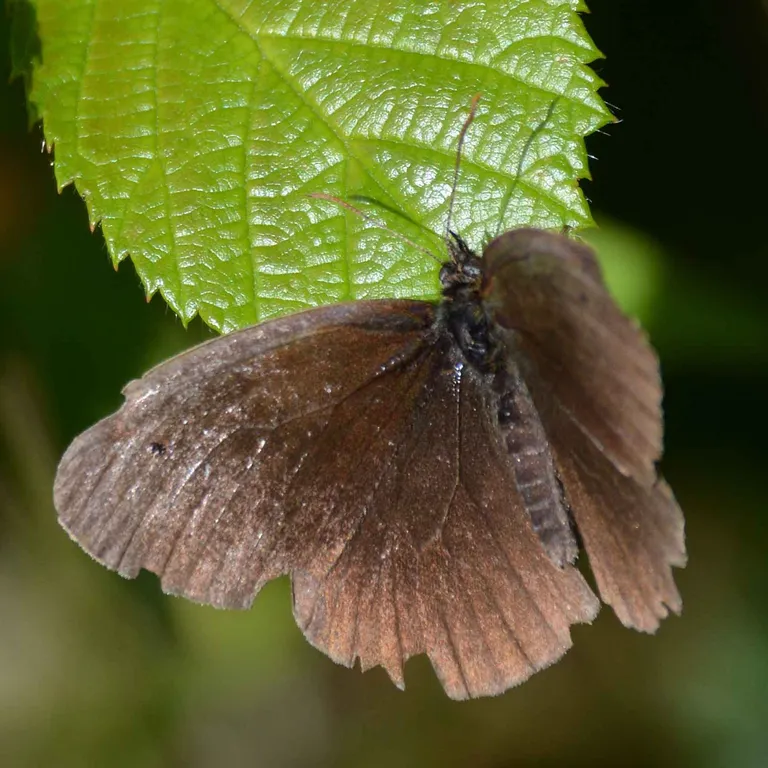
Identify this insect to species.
Aphantopus hyperantus
